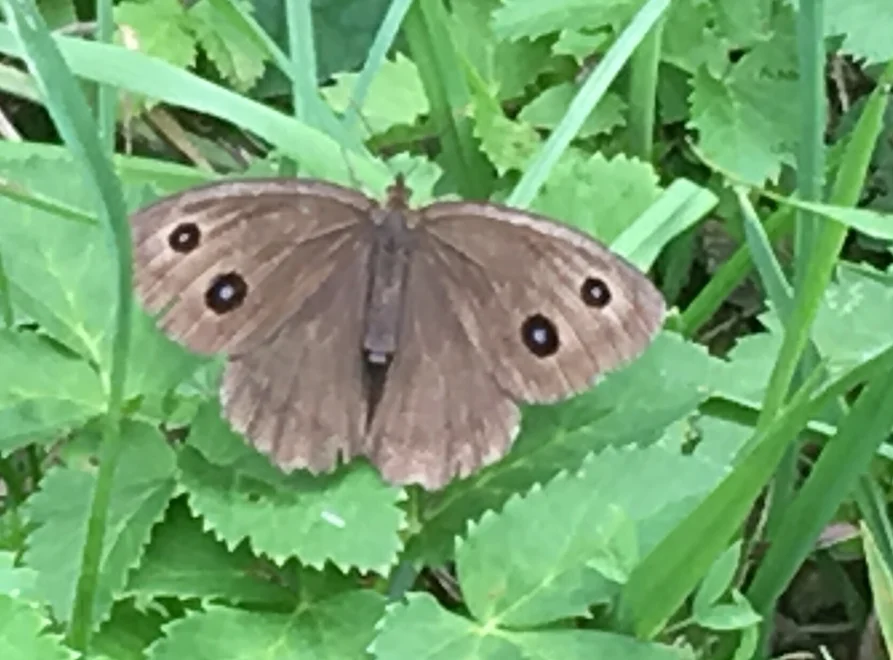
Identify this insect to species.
Minois dryas
